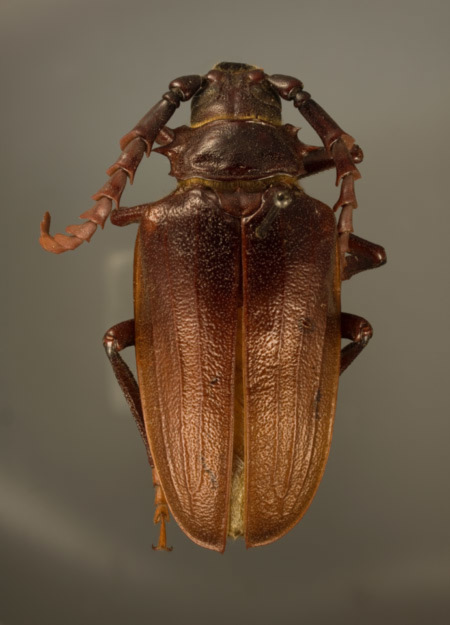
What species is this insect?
Prionus californicus
